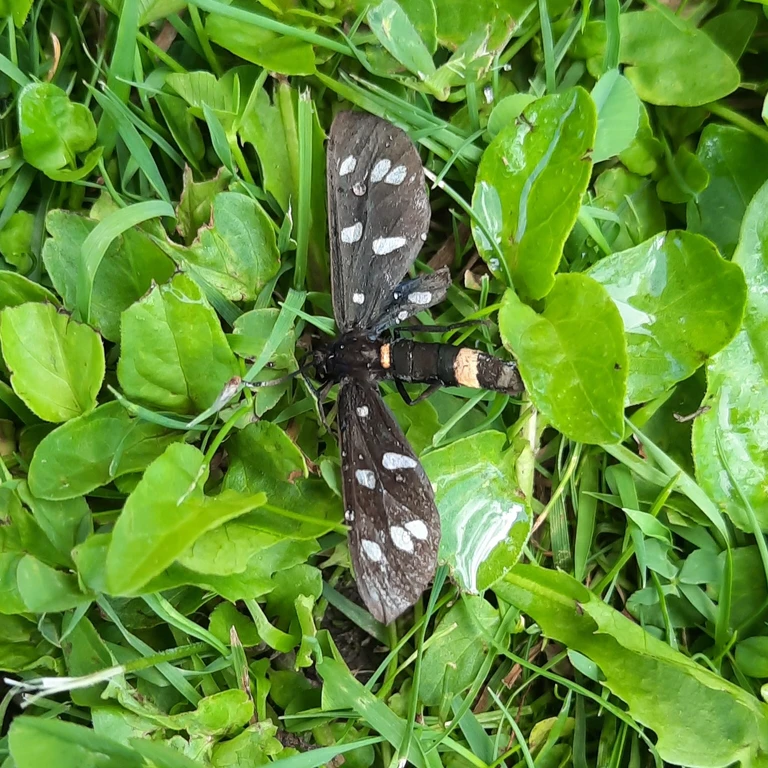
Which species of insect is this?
Amata phegea
